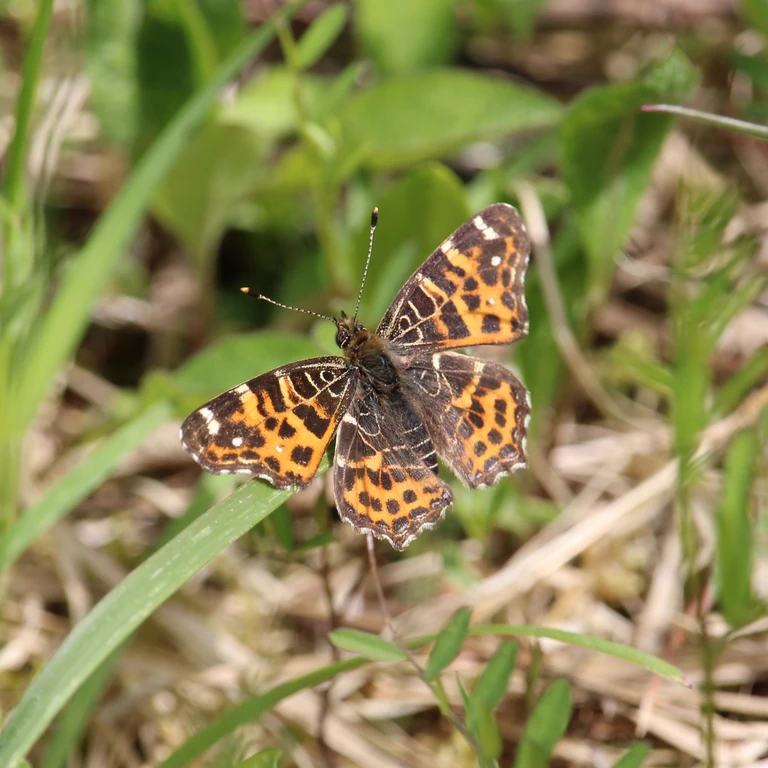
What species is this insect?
Araschnia levana
